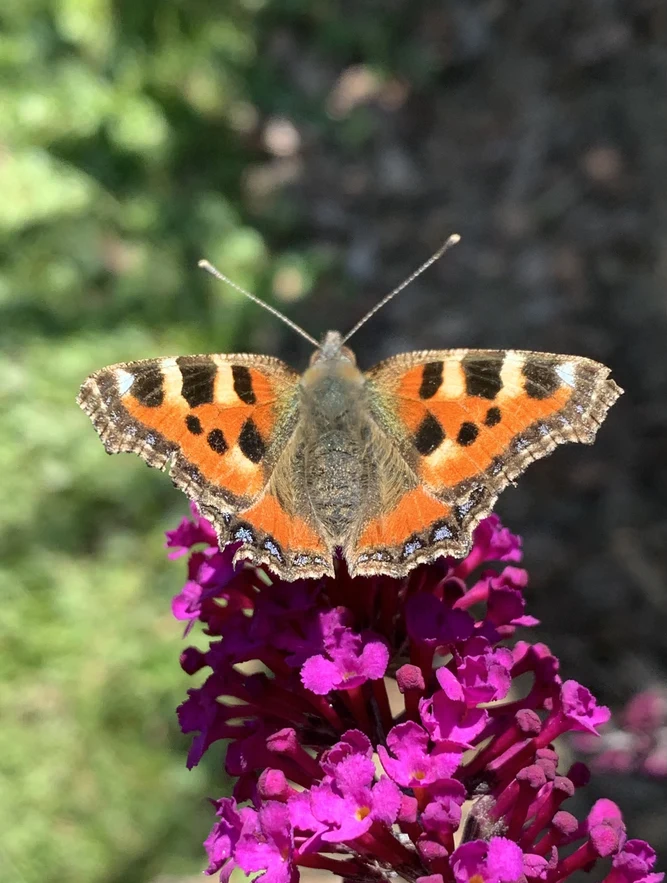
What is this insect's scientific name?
Aglais urticae
